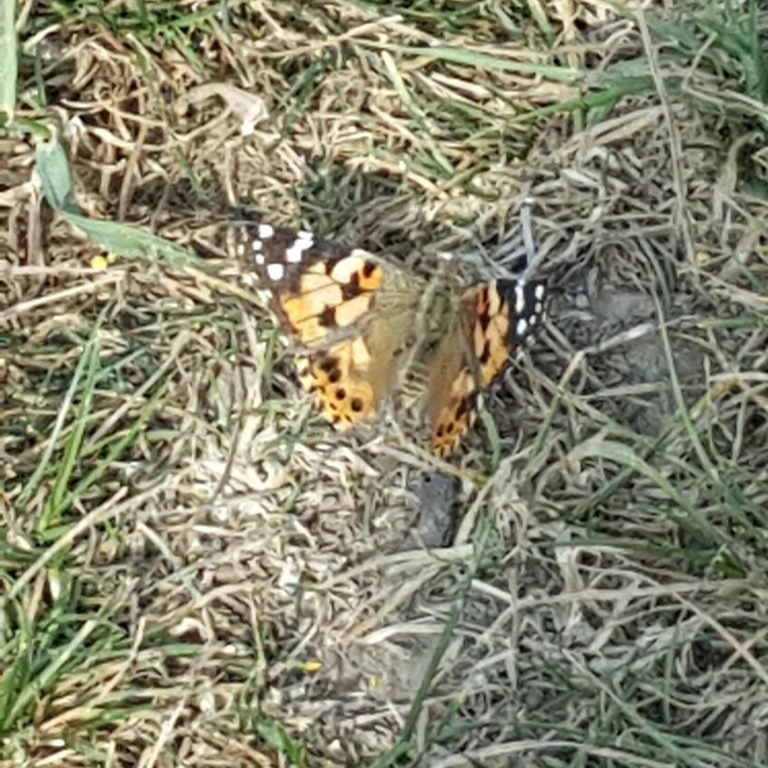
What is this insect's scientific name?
Vanessa cardui
